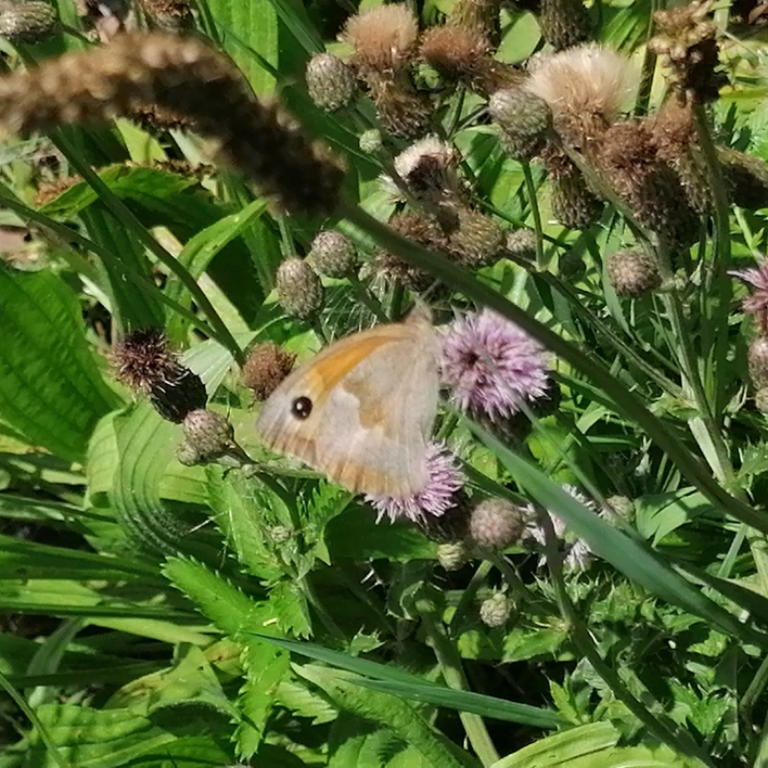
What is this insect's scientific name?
Maniola jurtina
